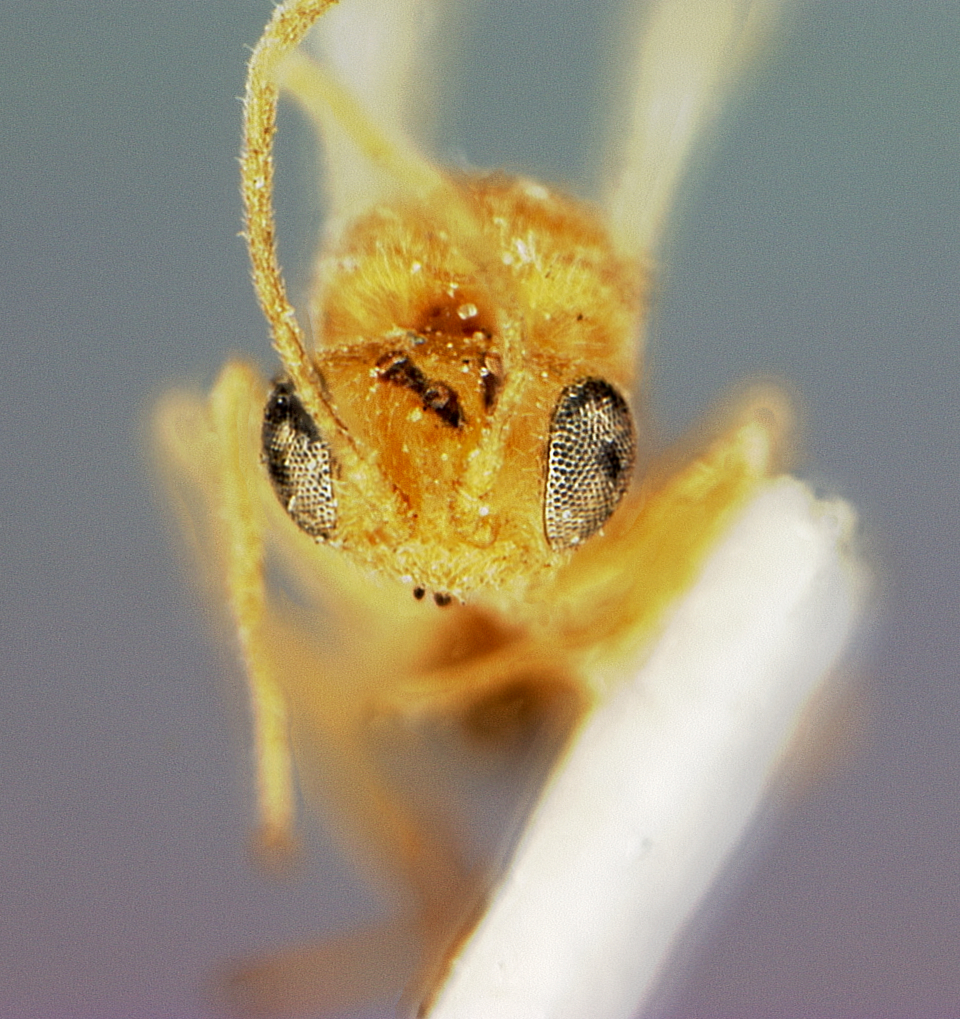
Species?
Synergus agrifoliae
